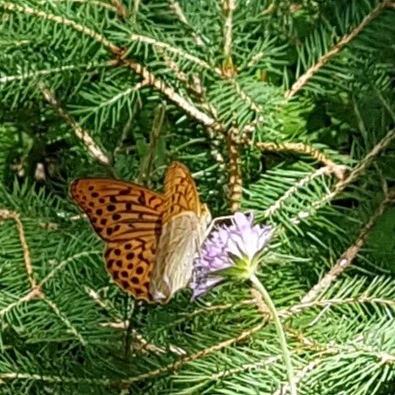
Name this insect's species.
Argynnis paphia
